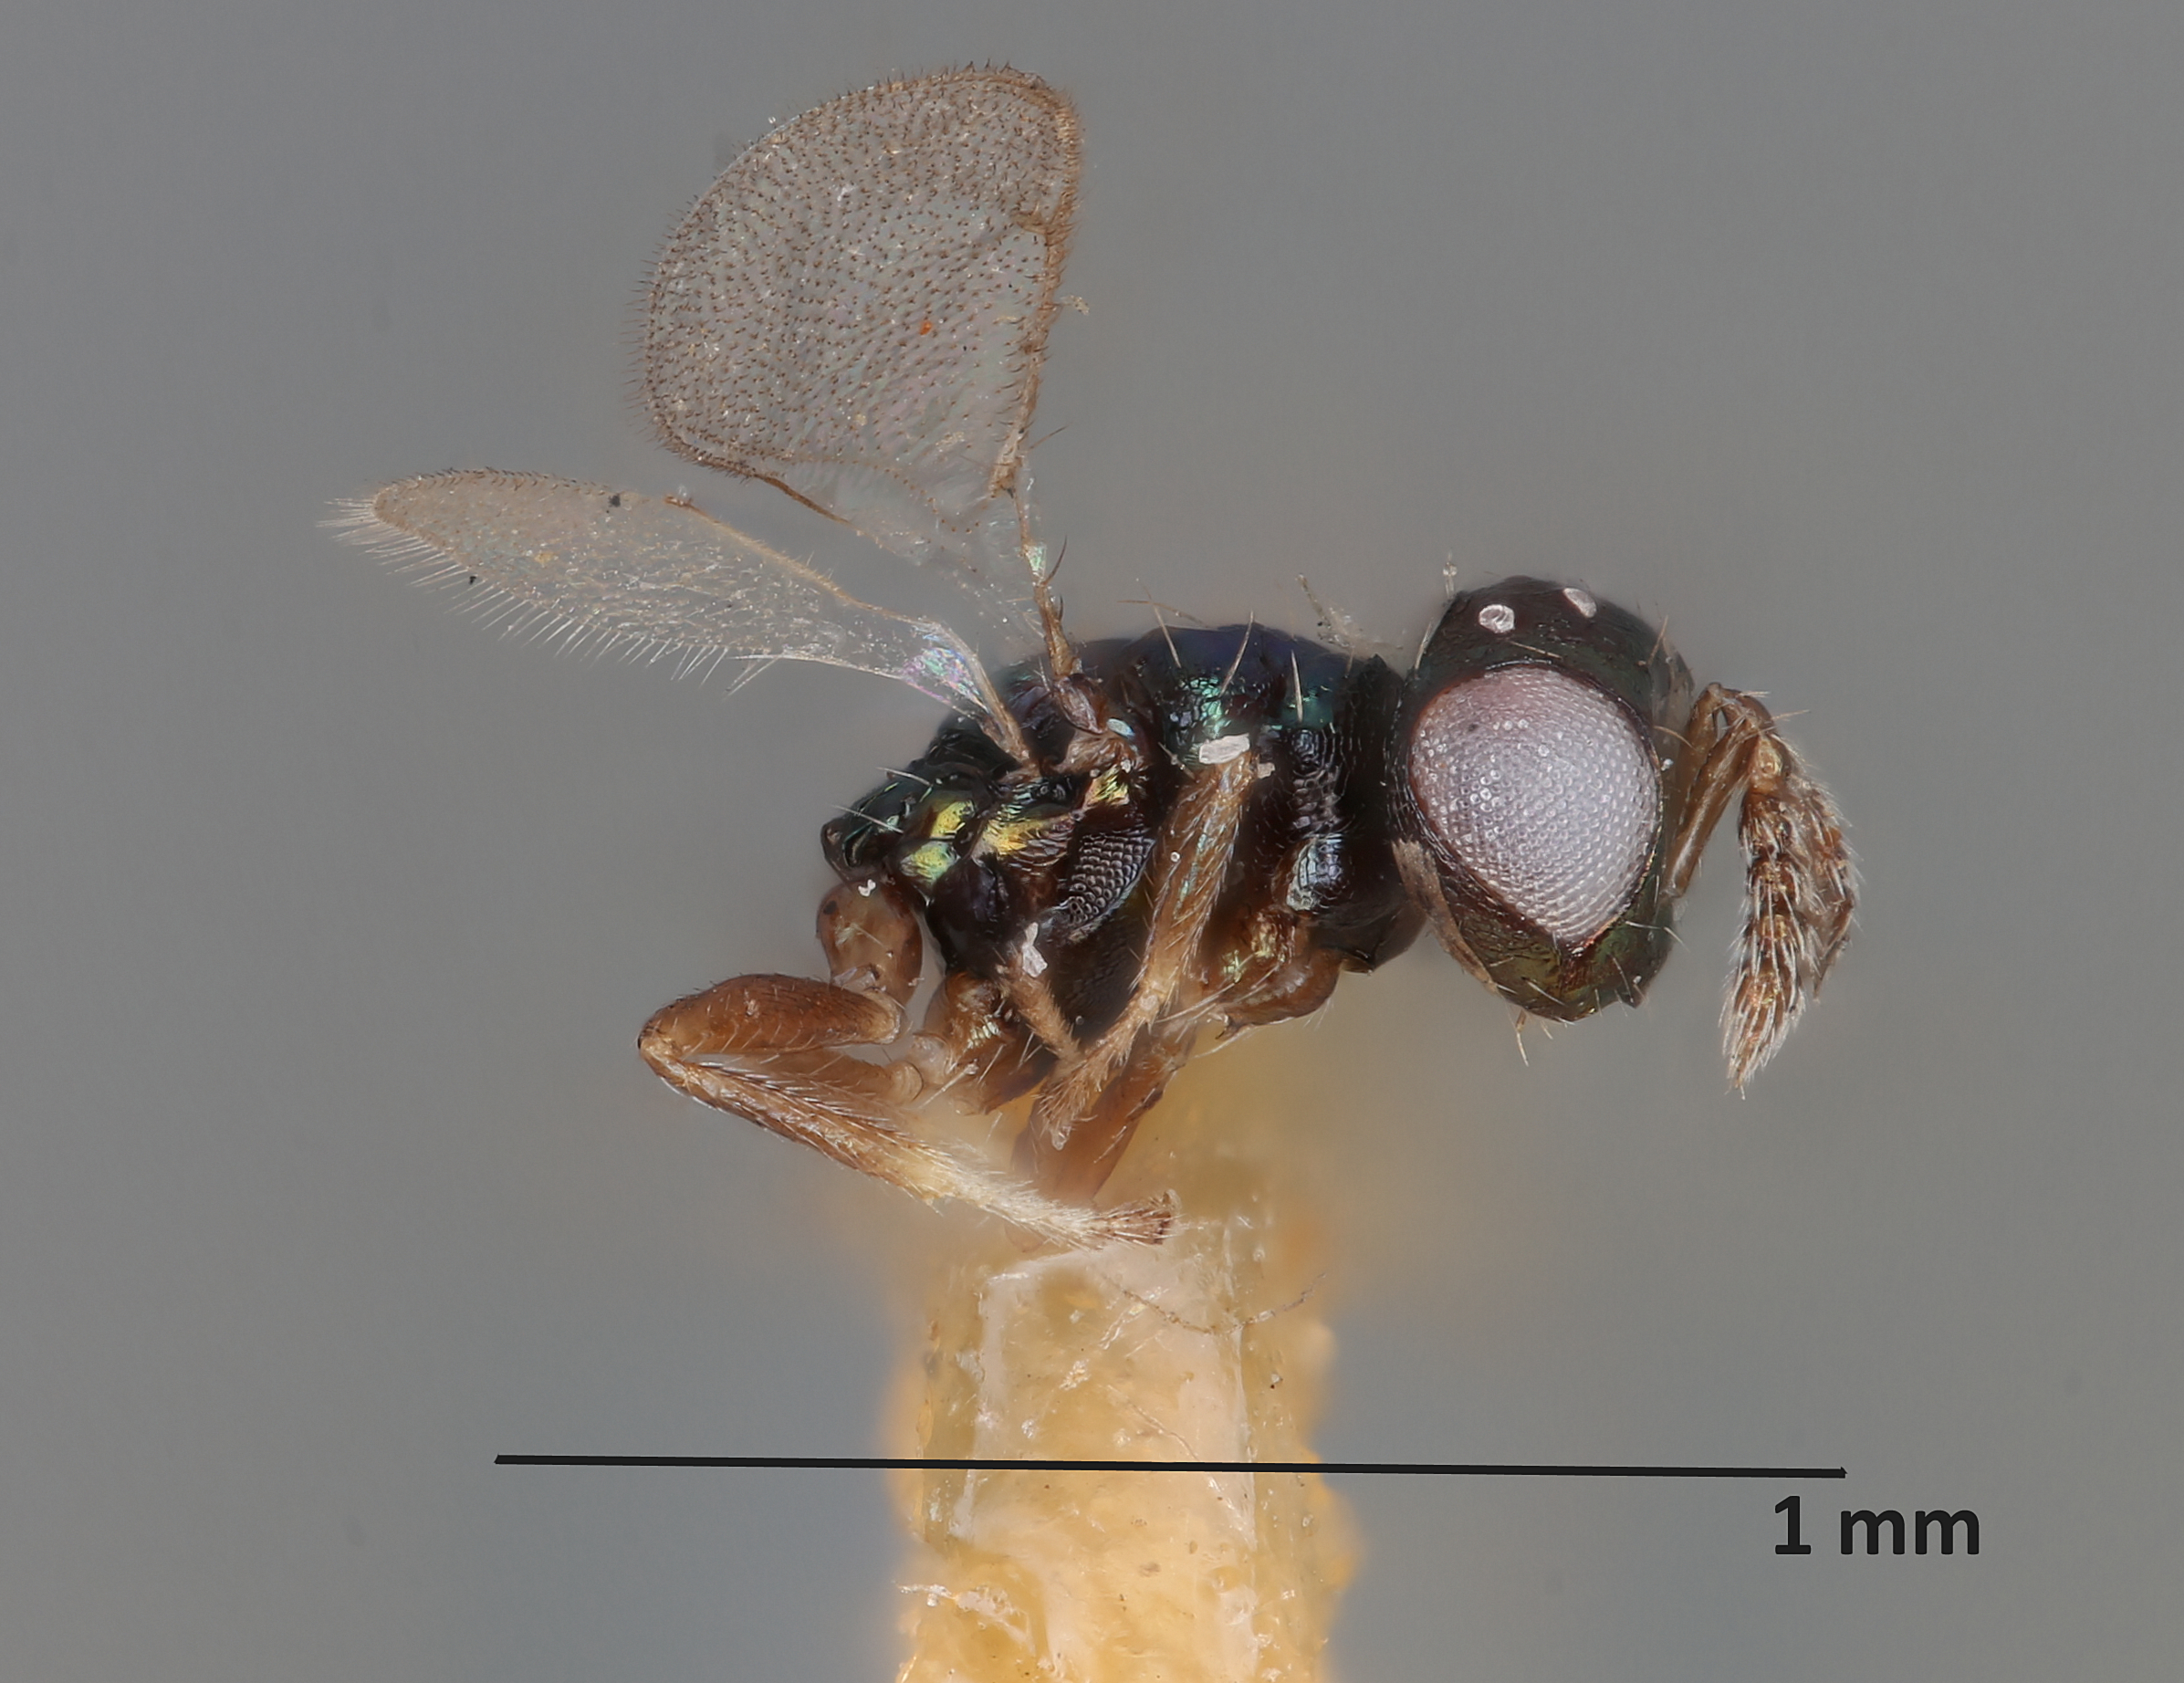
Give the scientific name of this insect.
Pleurotropis olethreutidis
